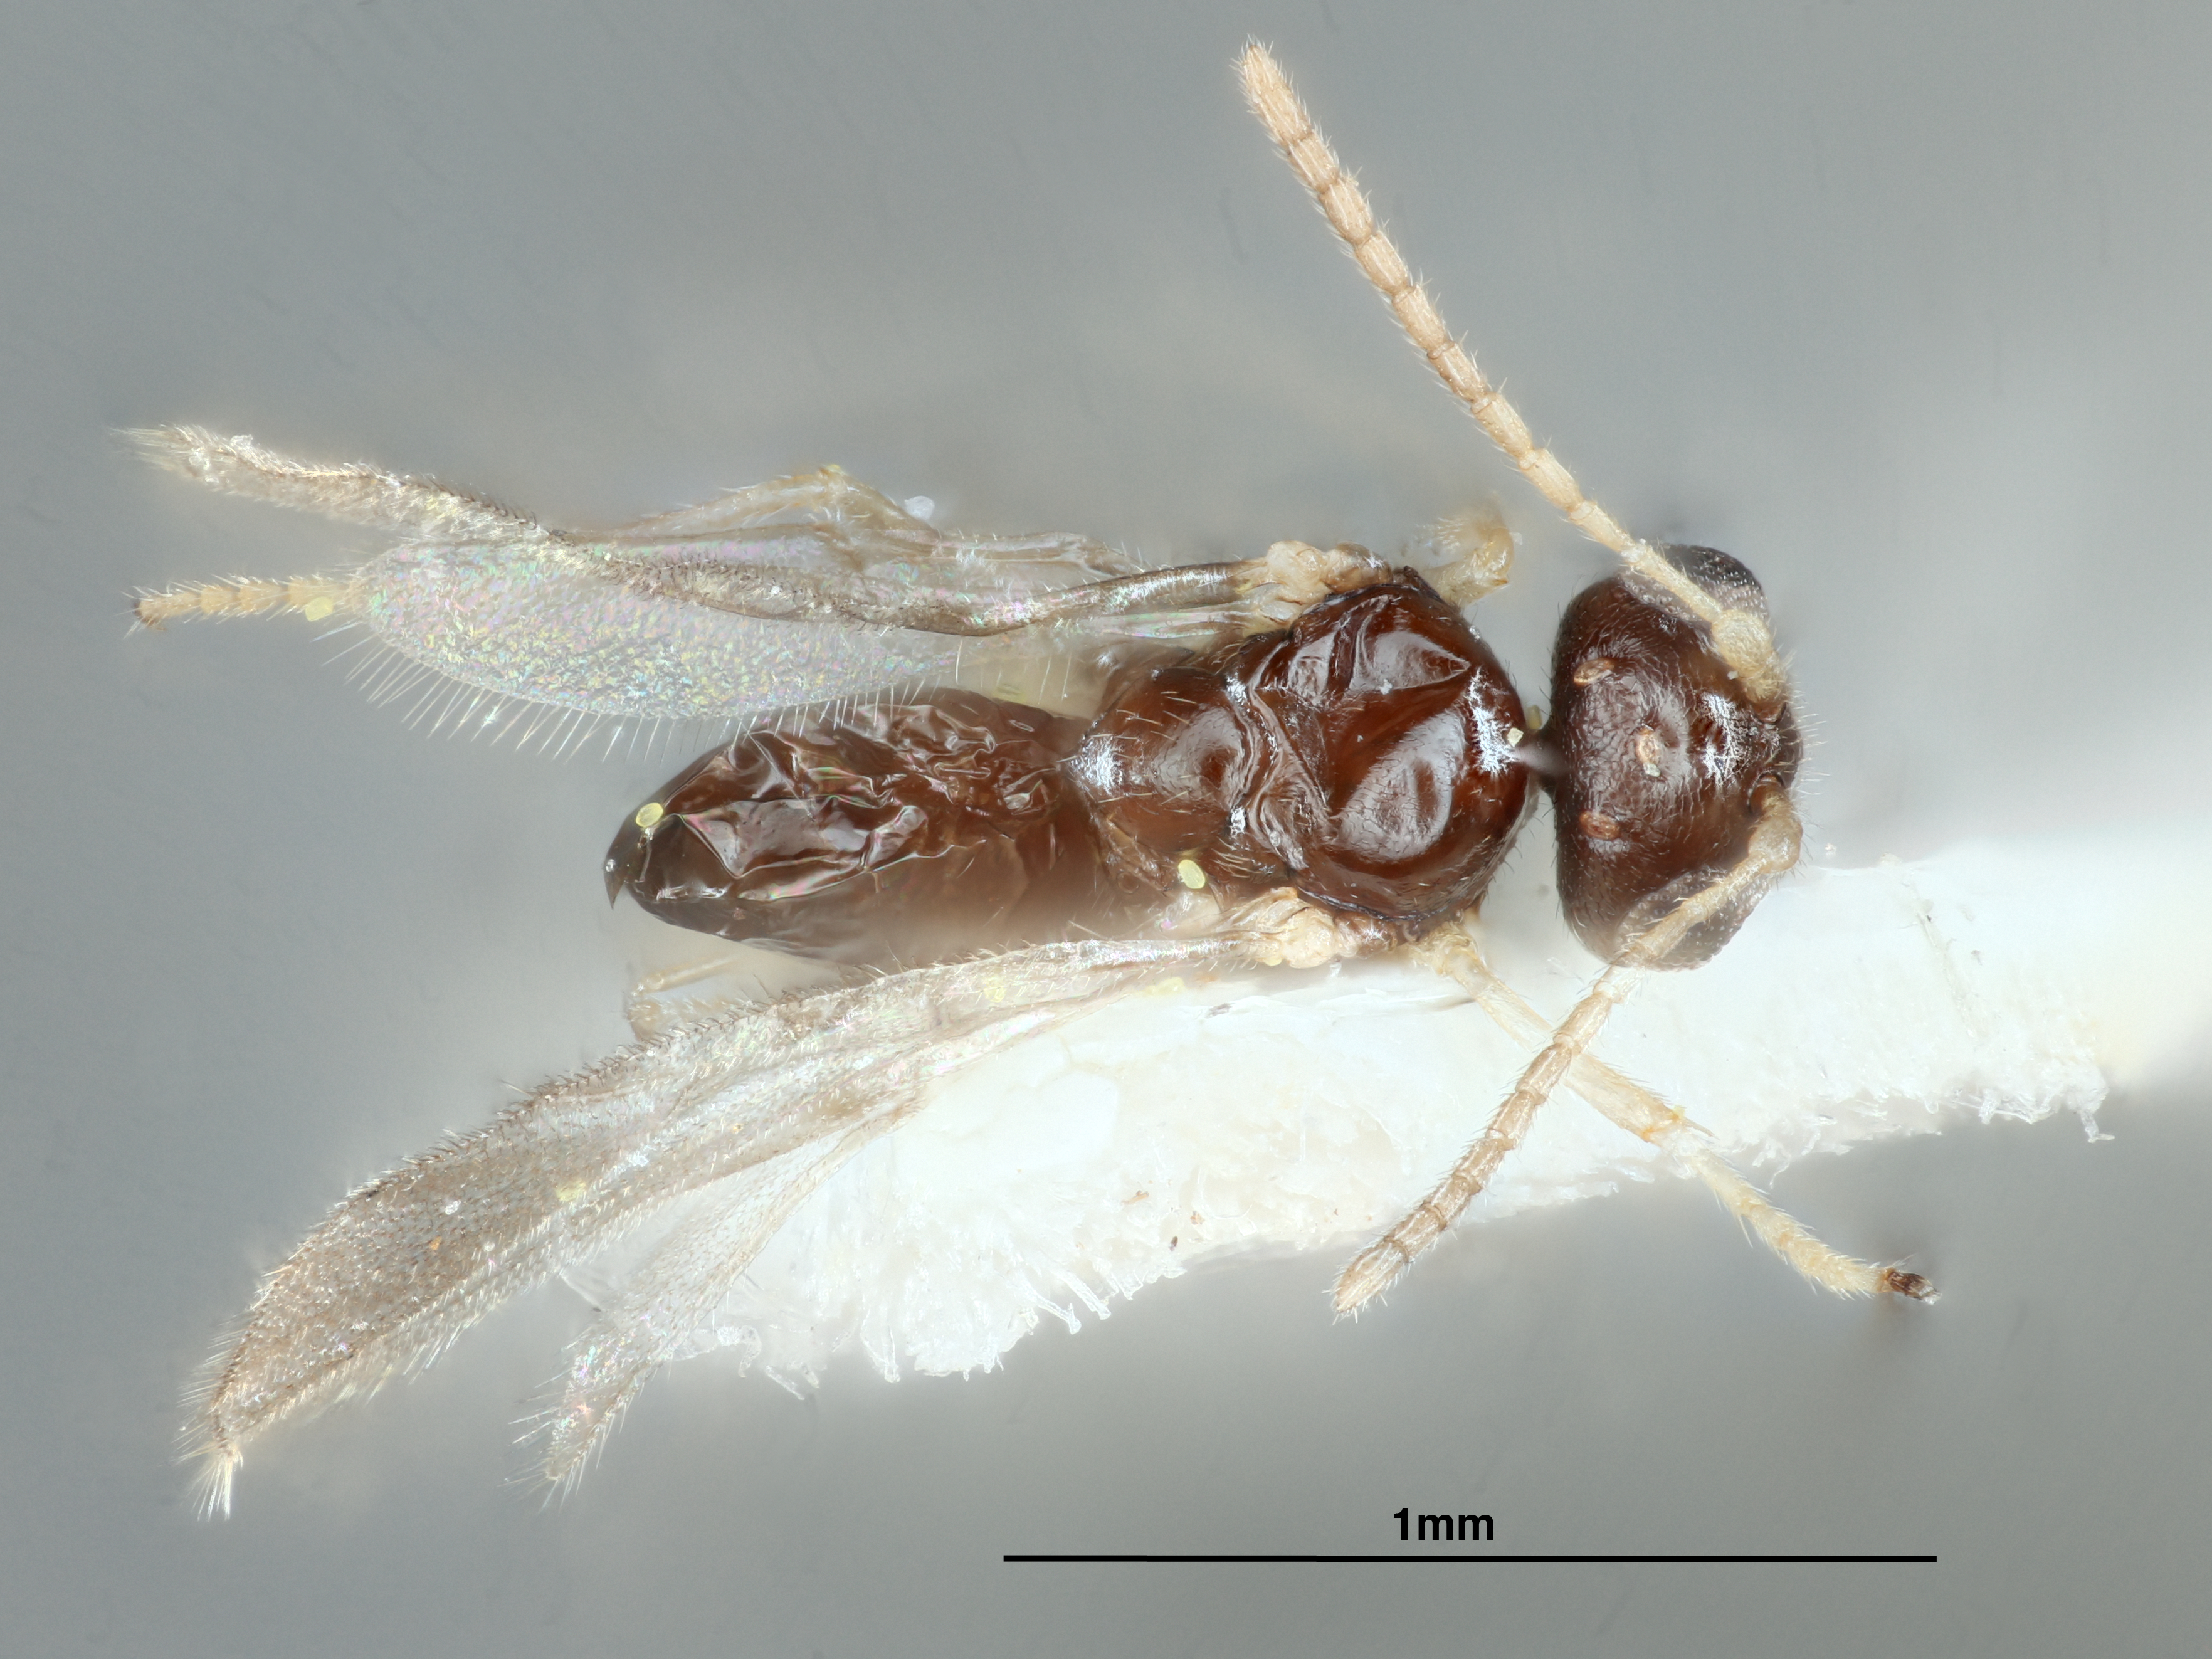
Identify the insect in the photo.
Neuroterus chapmanii
